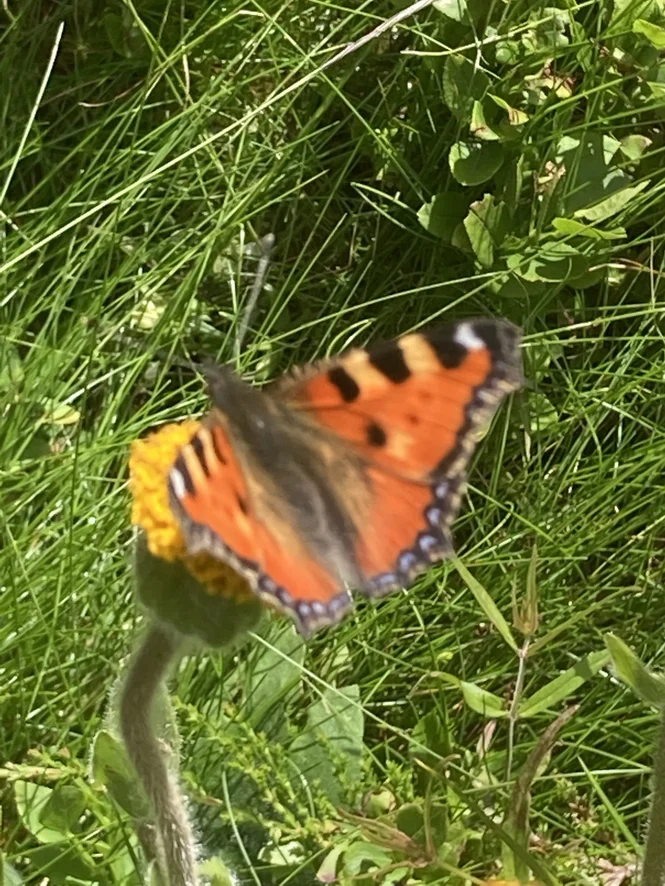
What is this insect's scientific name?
Aglais urticae
